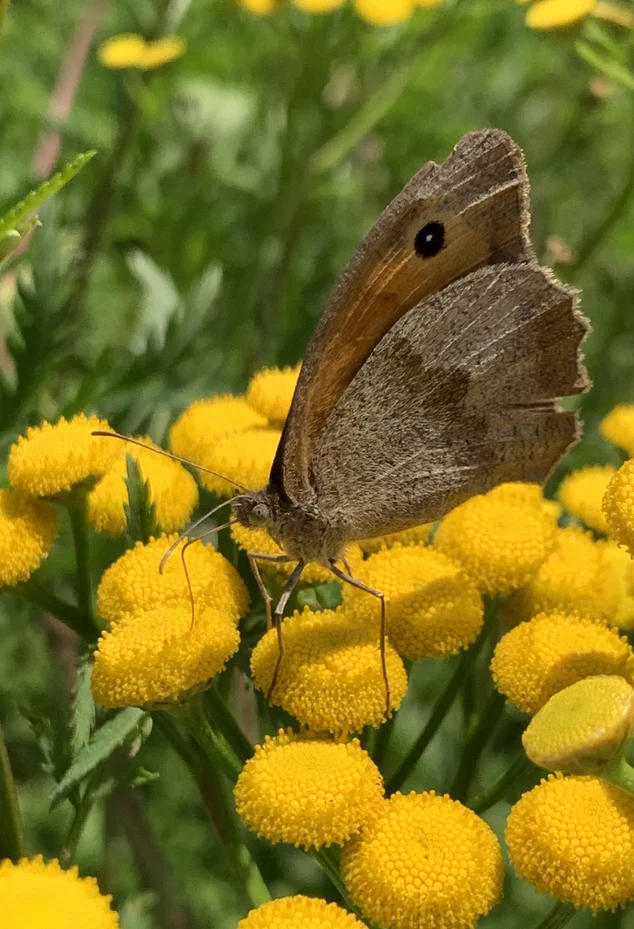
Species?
Maniola jurtina
